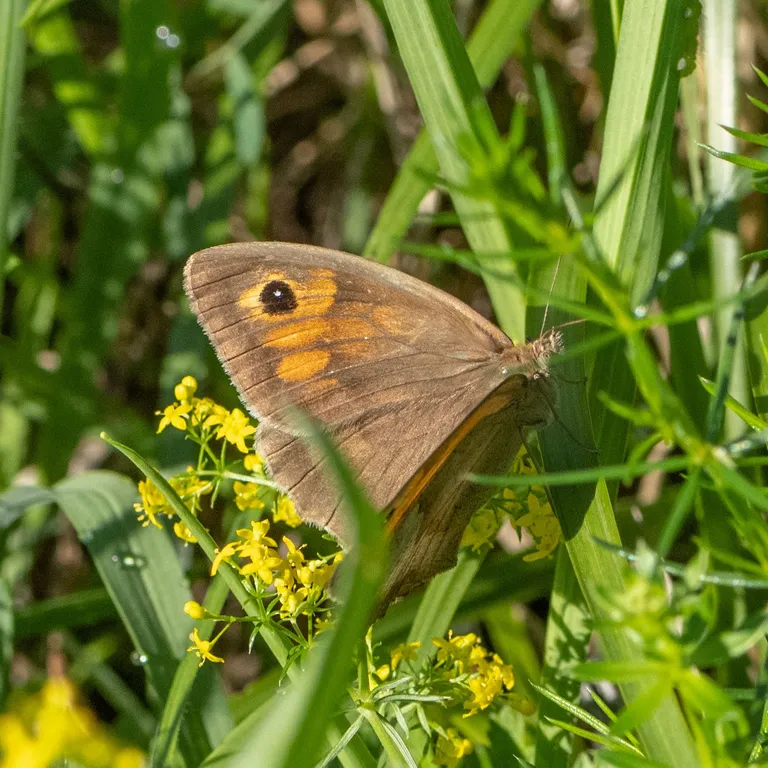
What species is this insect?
Maniola jurtina
